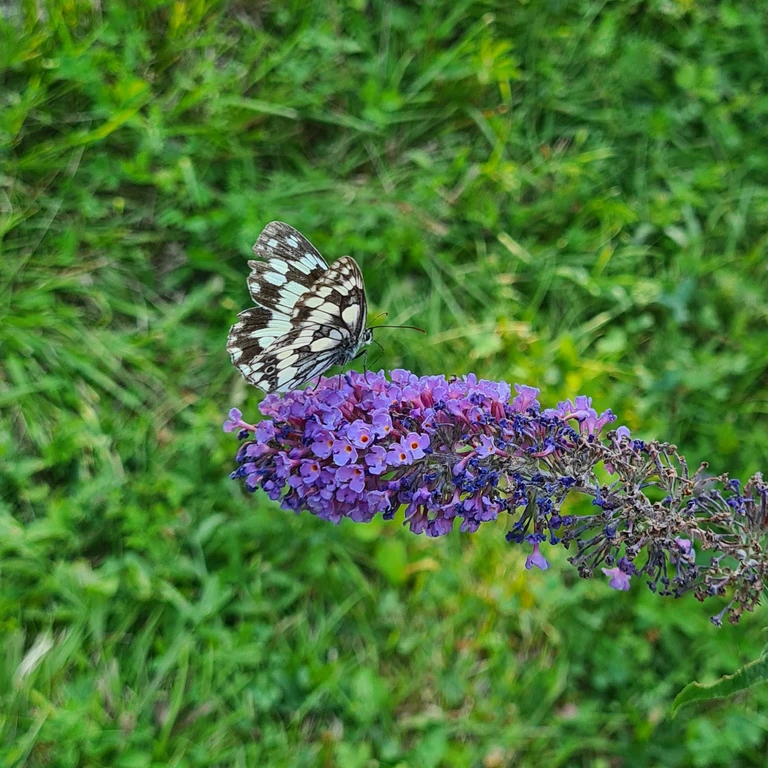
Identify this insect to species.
Melanargia galathea
